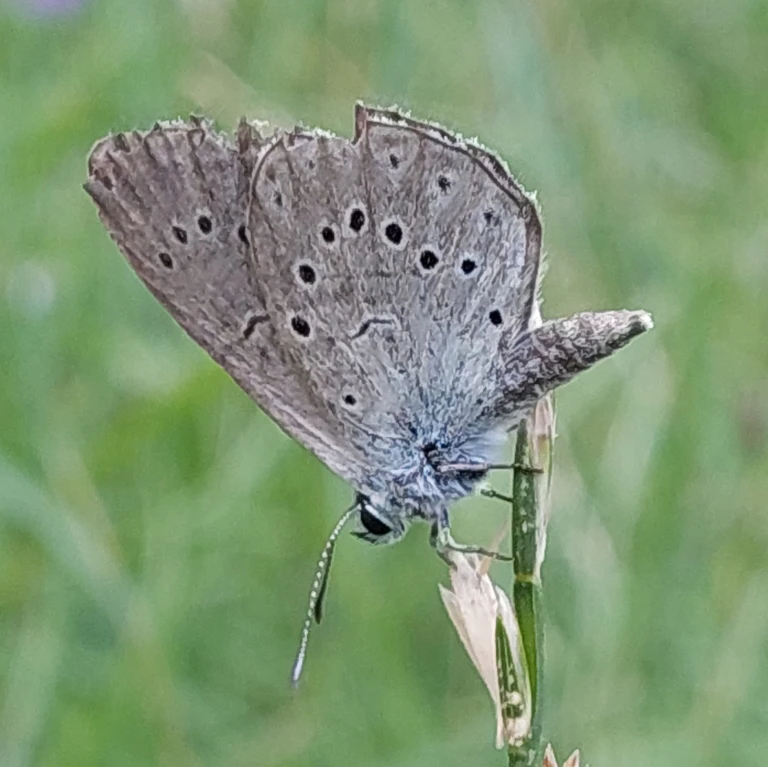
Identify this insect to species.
Phengaris teleius
